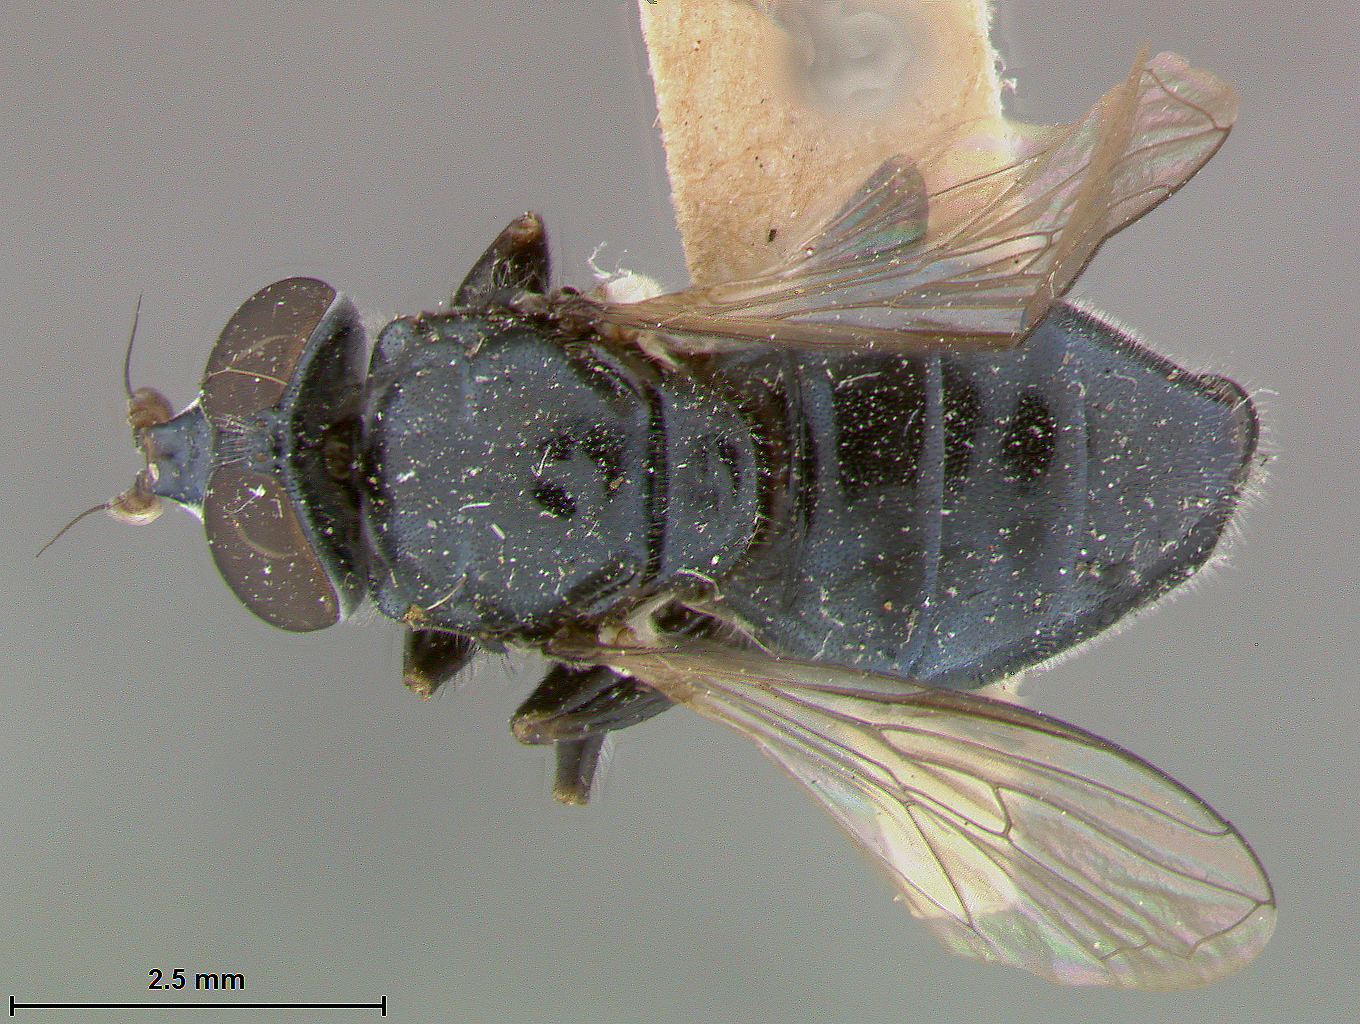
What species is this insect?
Chalcomyia cyaneus
